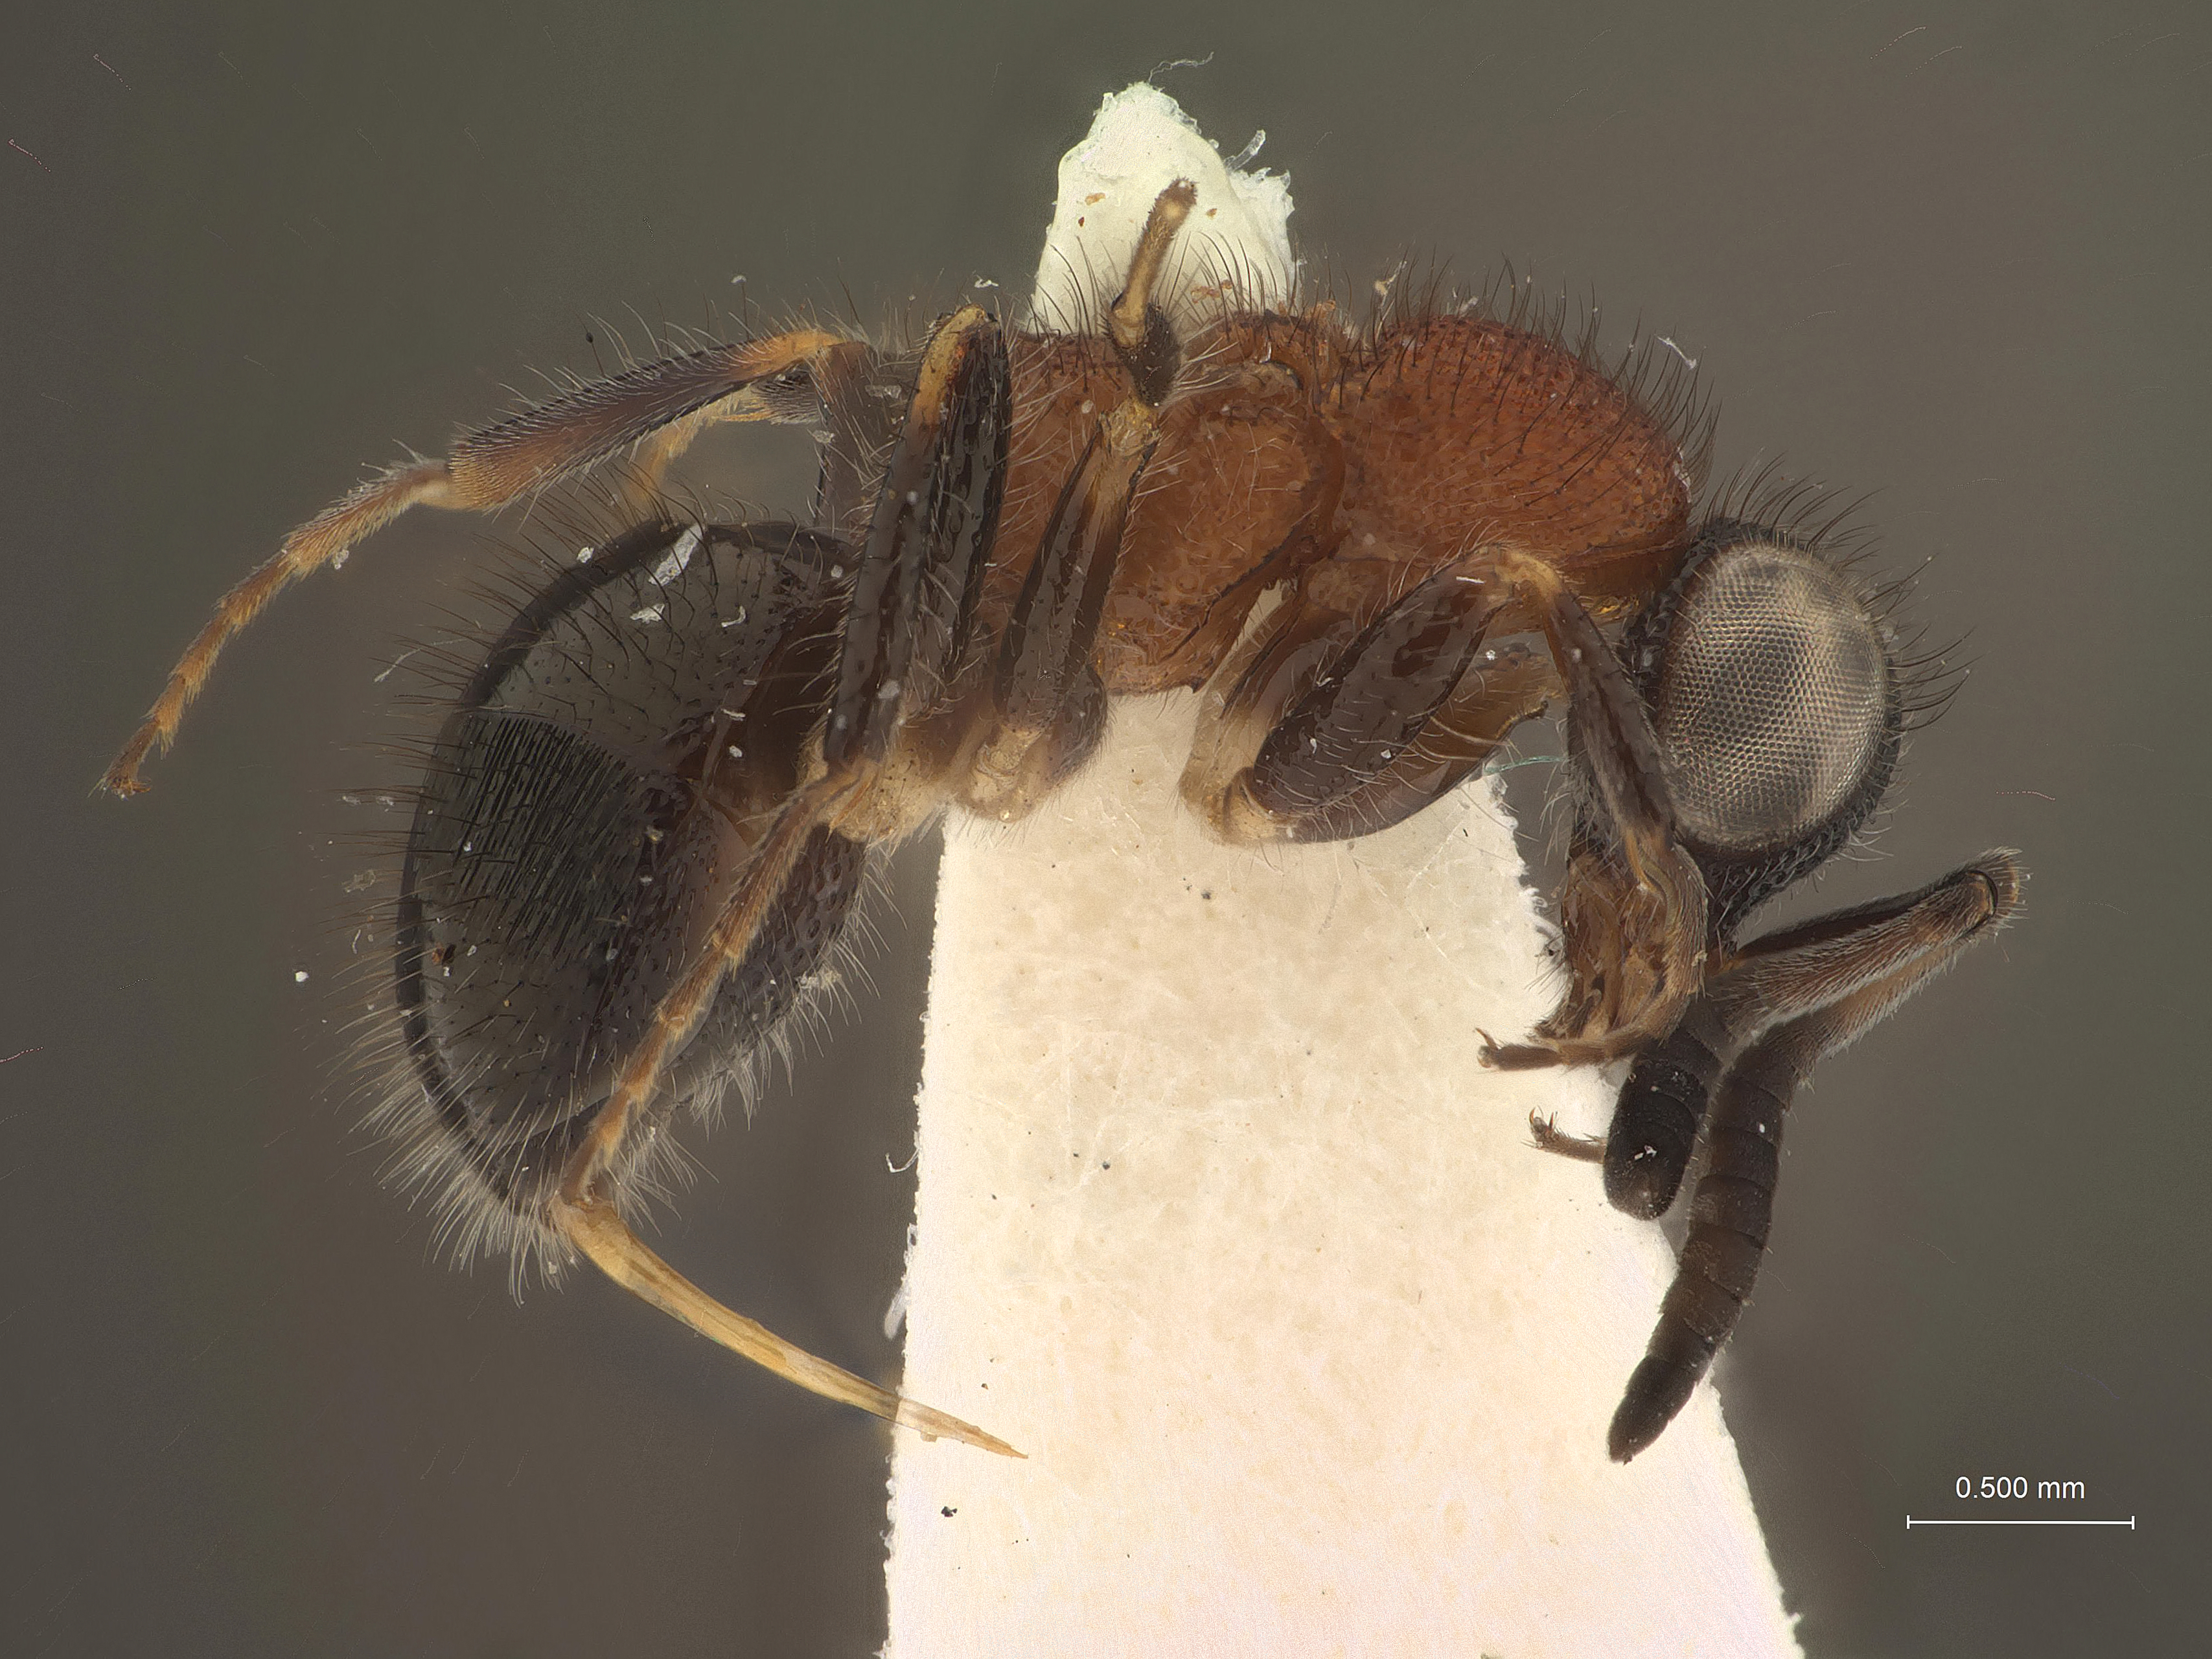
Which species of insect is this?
Serendibula gracilis
